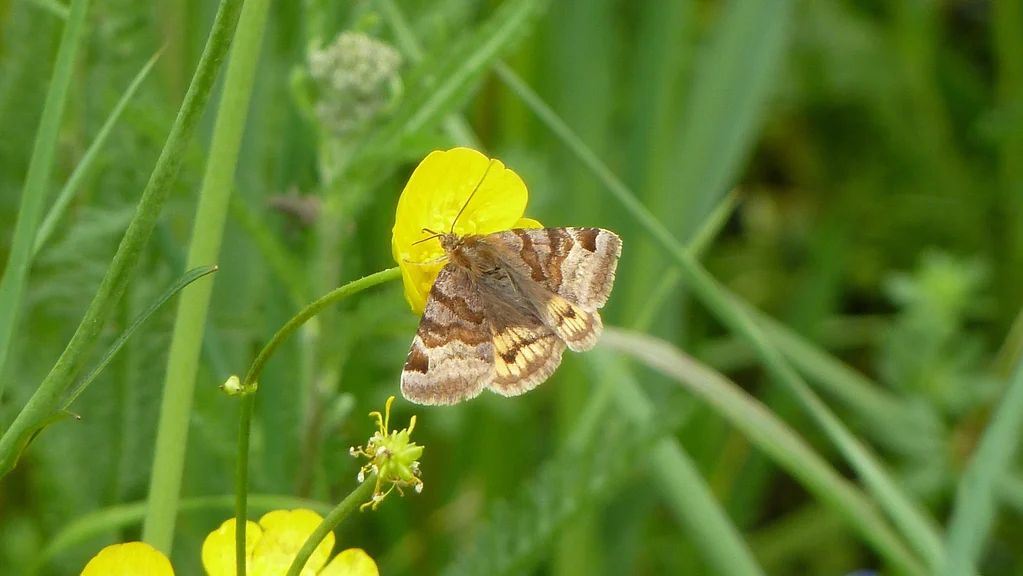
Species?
Euclidia glyphica
